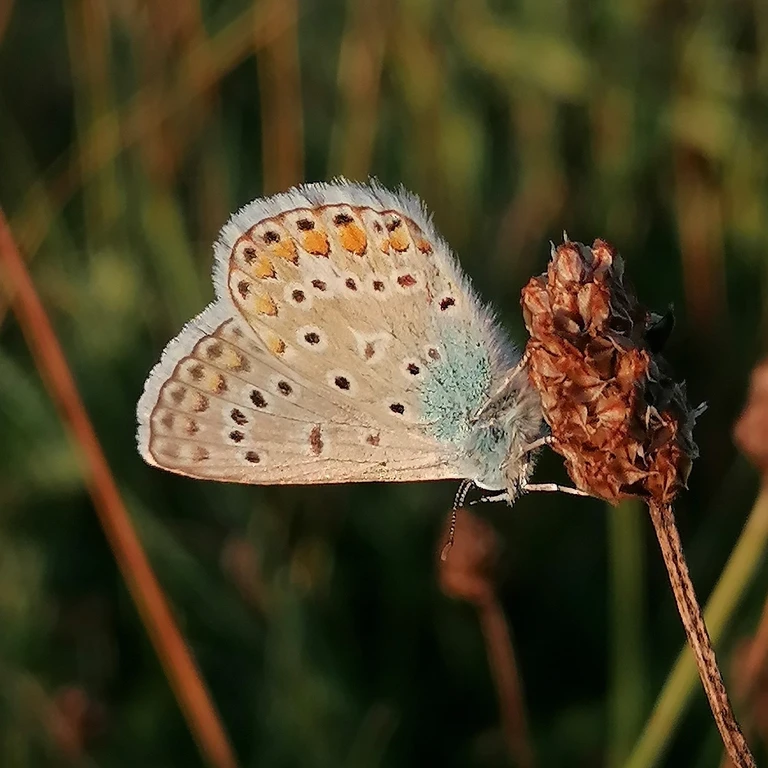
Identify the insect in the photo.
Polyommatus icarus
